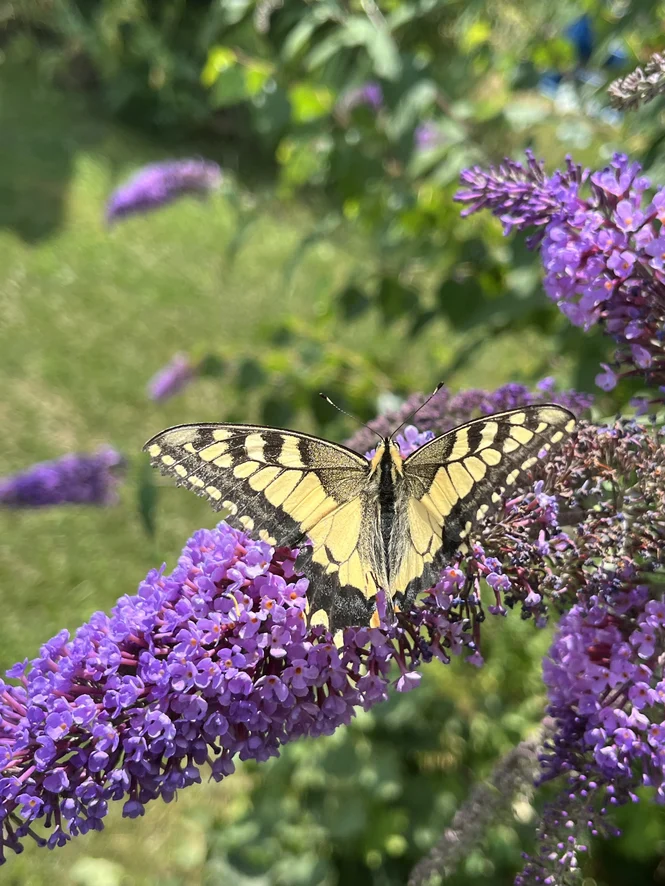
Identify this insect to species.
Papilio machaon
